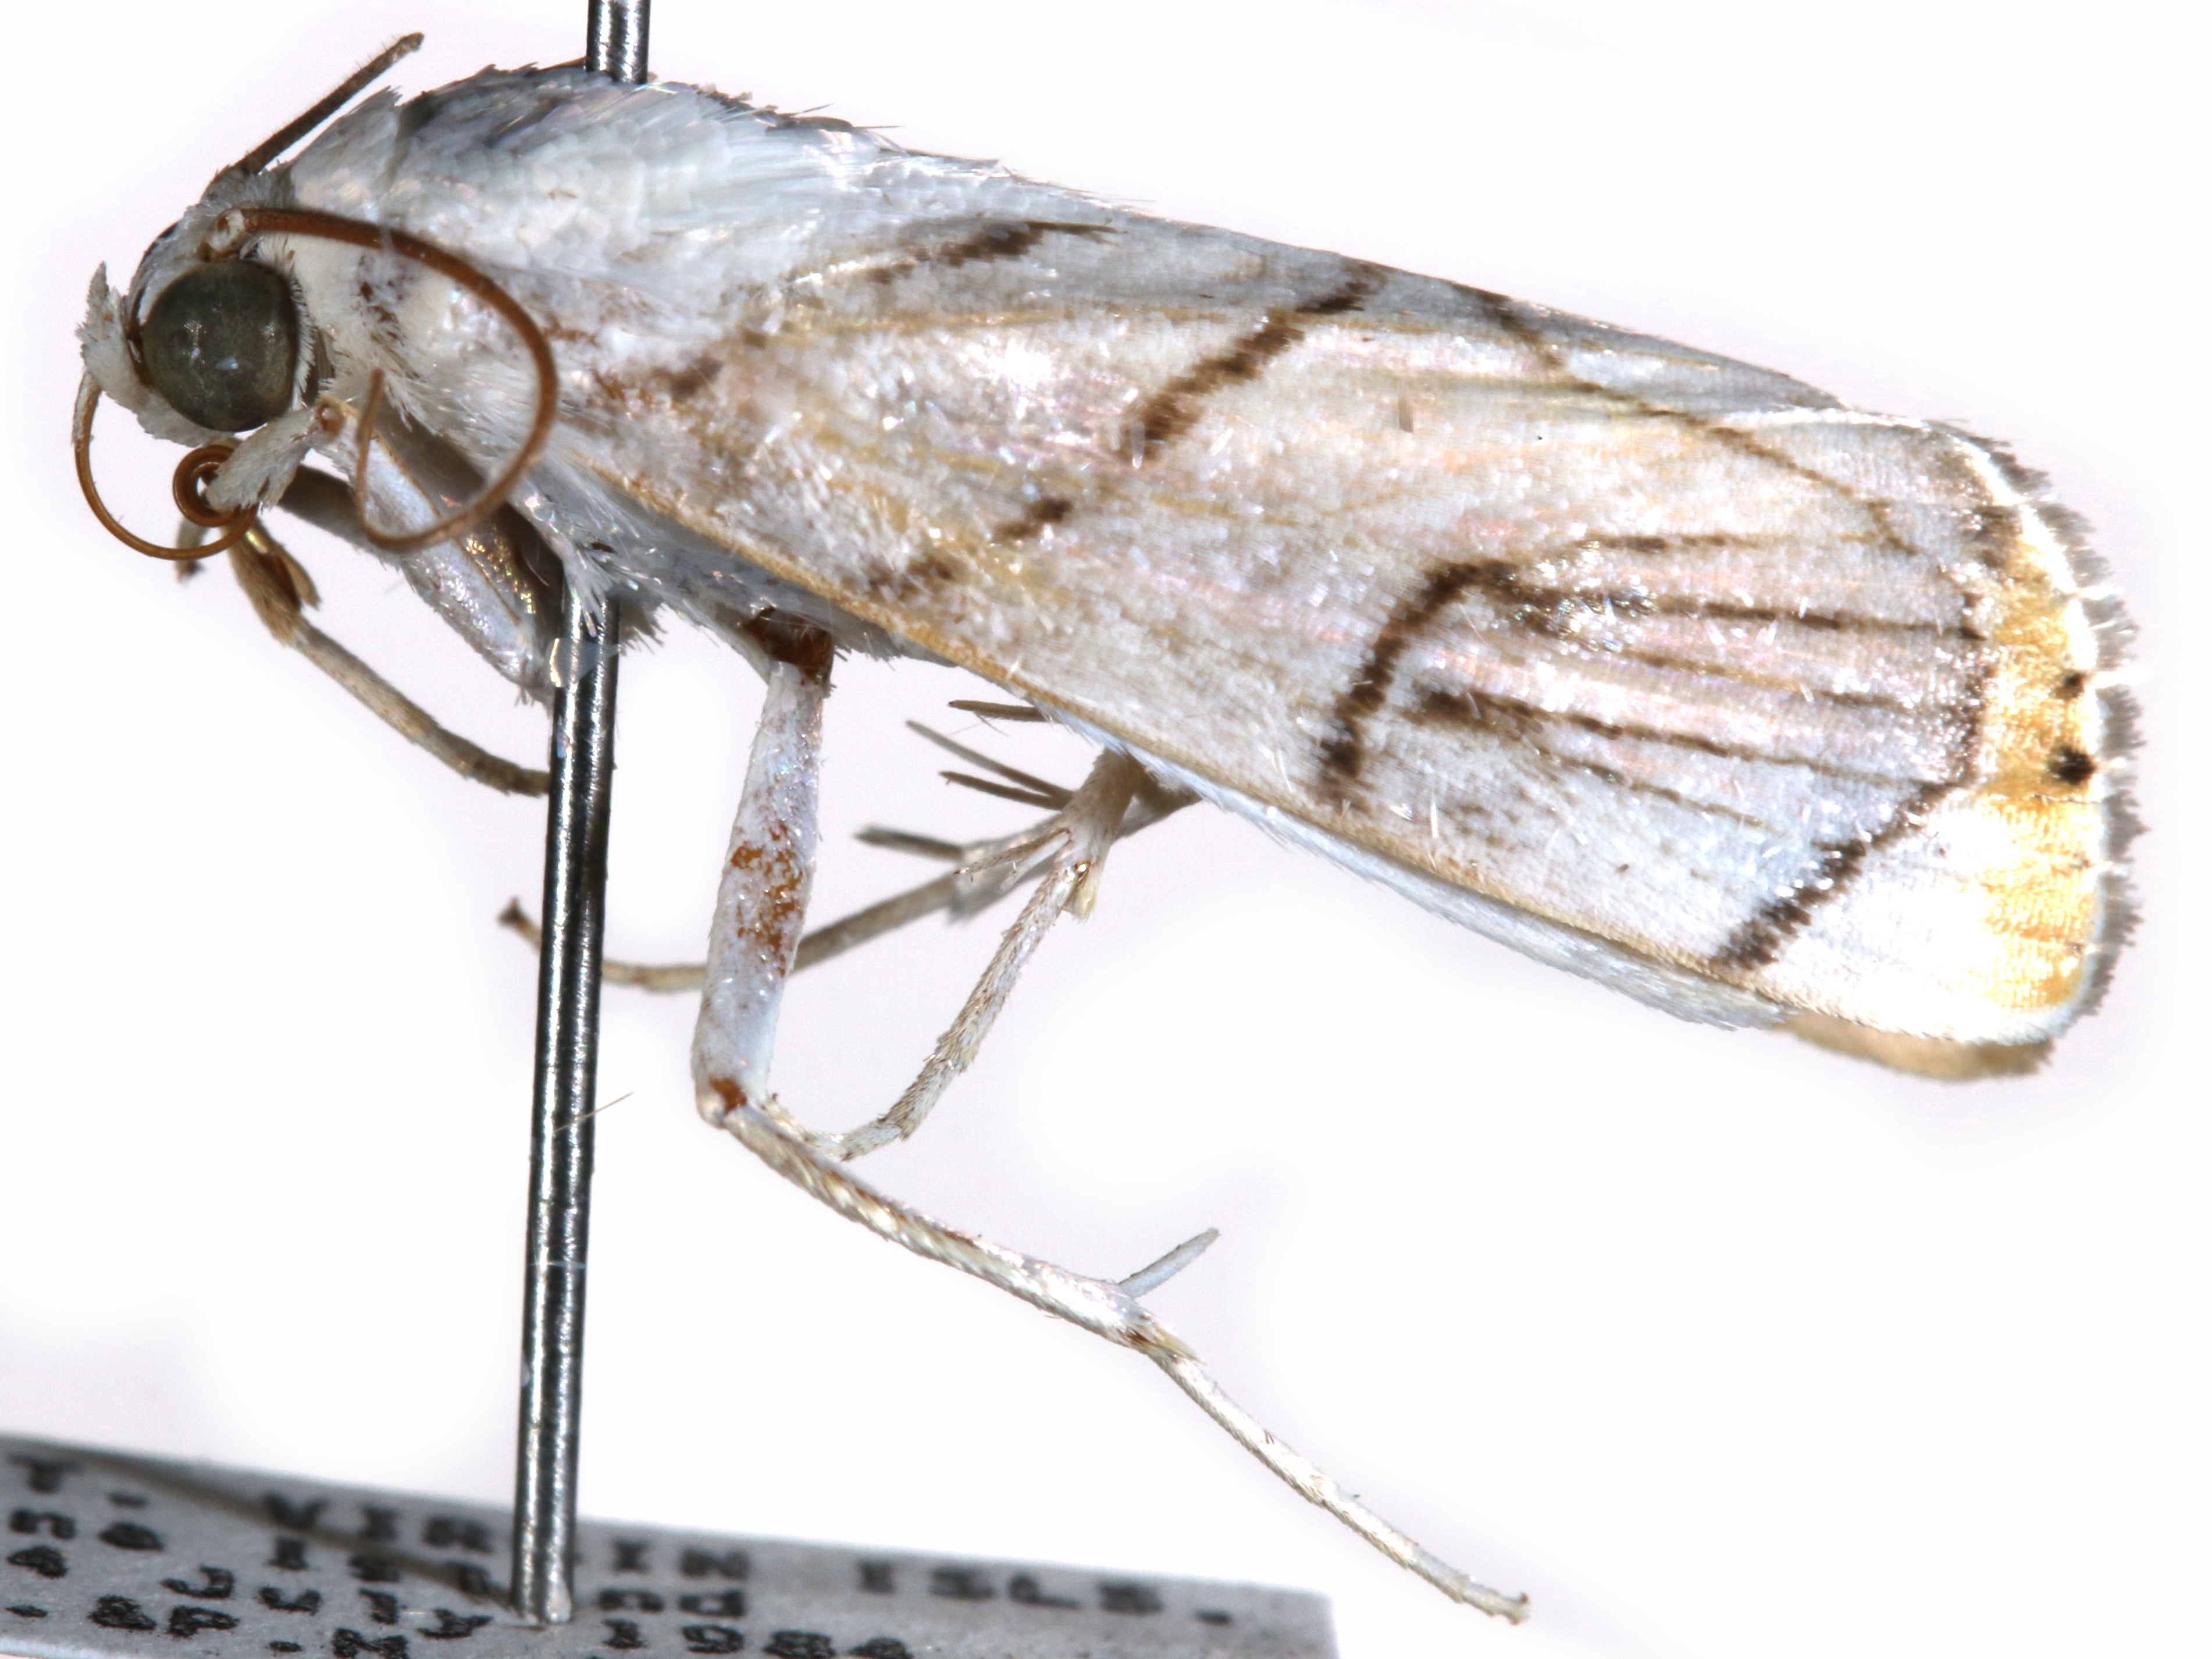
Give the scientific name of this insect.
Dichogama colotha
